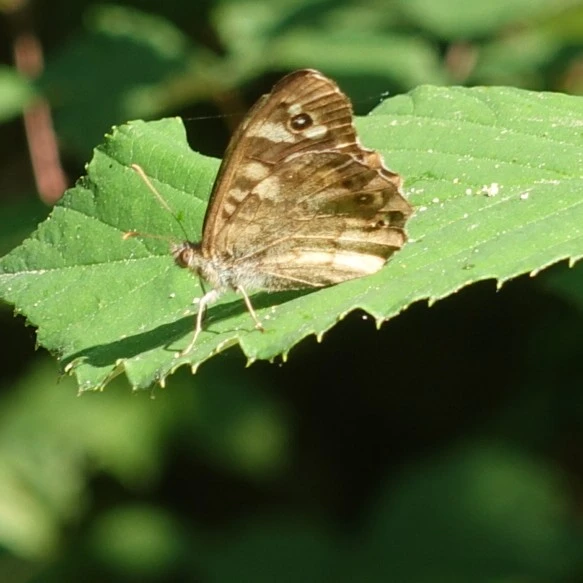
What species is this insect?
Pararge aegeria
